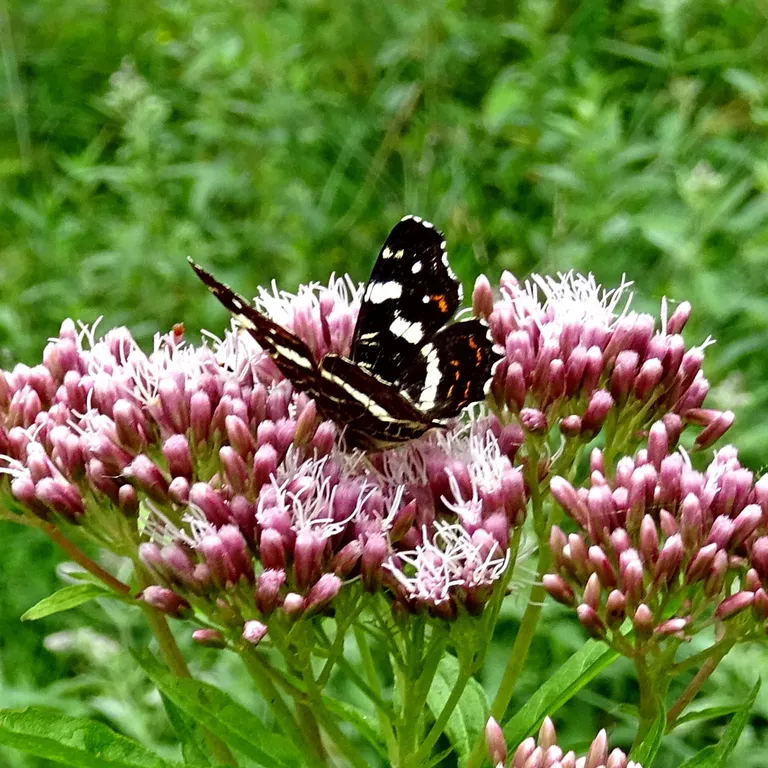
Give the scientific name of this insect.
Araschnia levana
